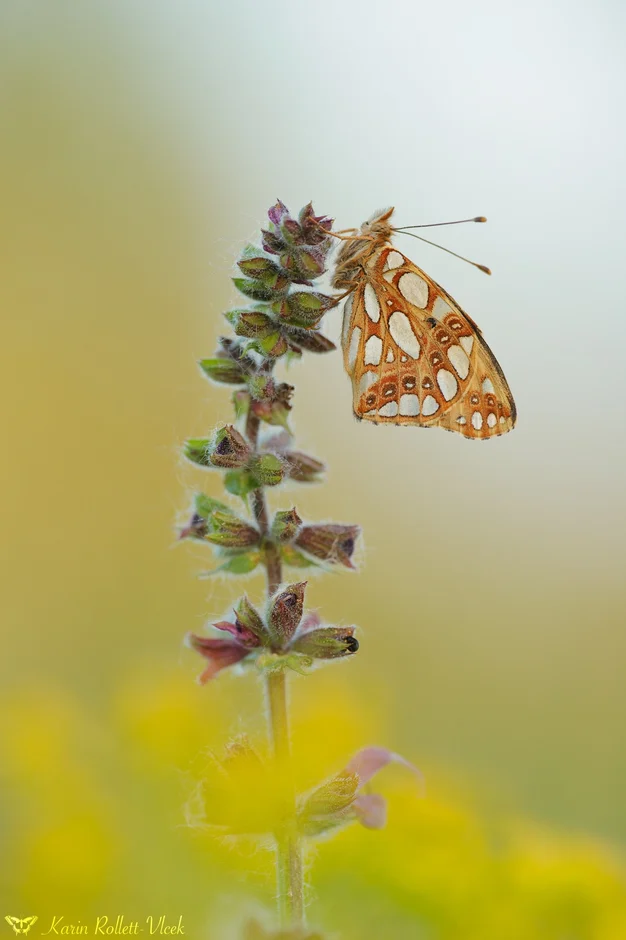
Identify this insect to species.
Issoria lathonia
